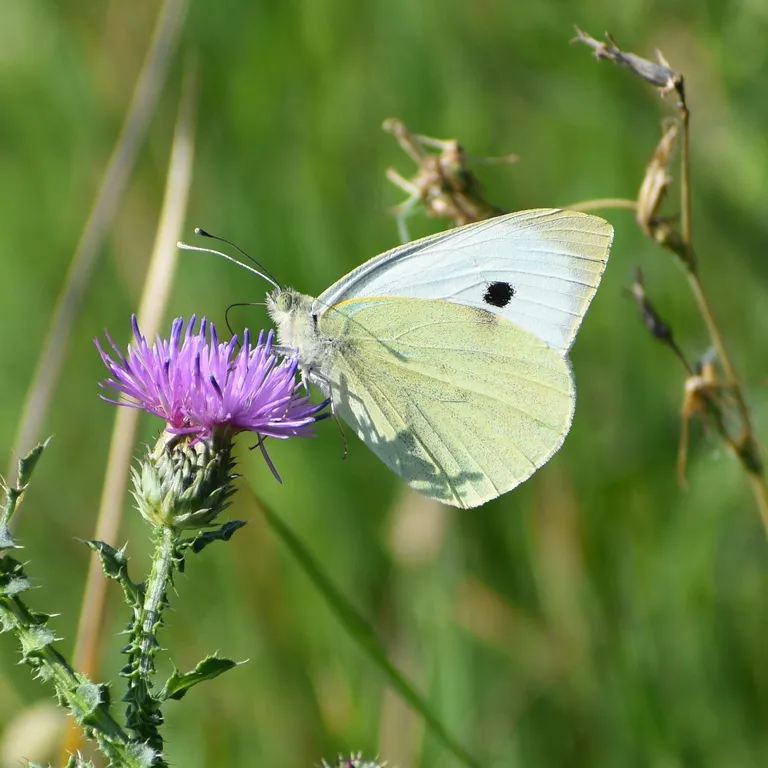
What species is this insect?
Pieris brassicae
